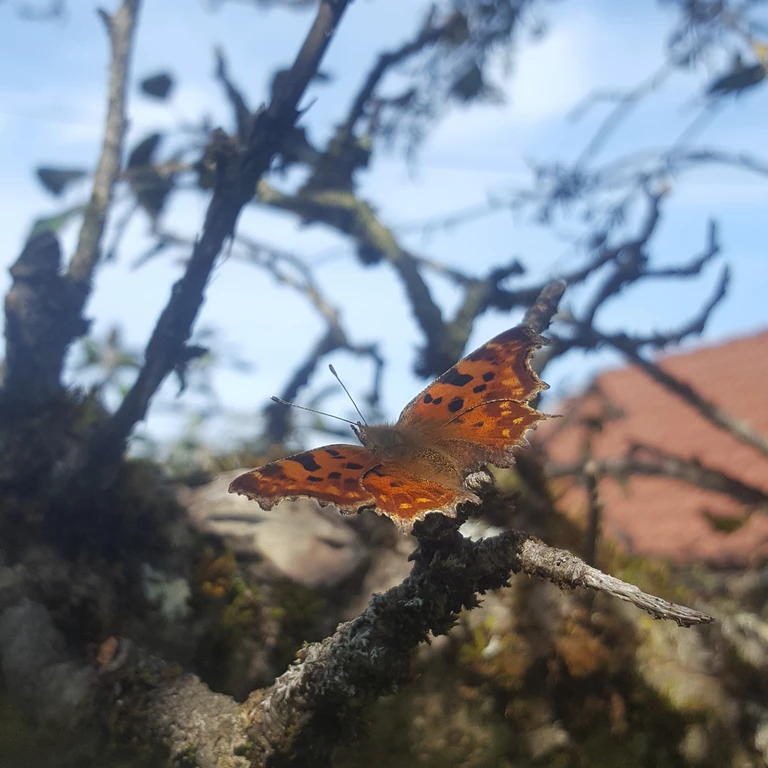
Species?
Polygonia c-album
